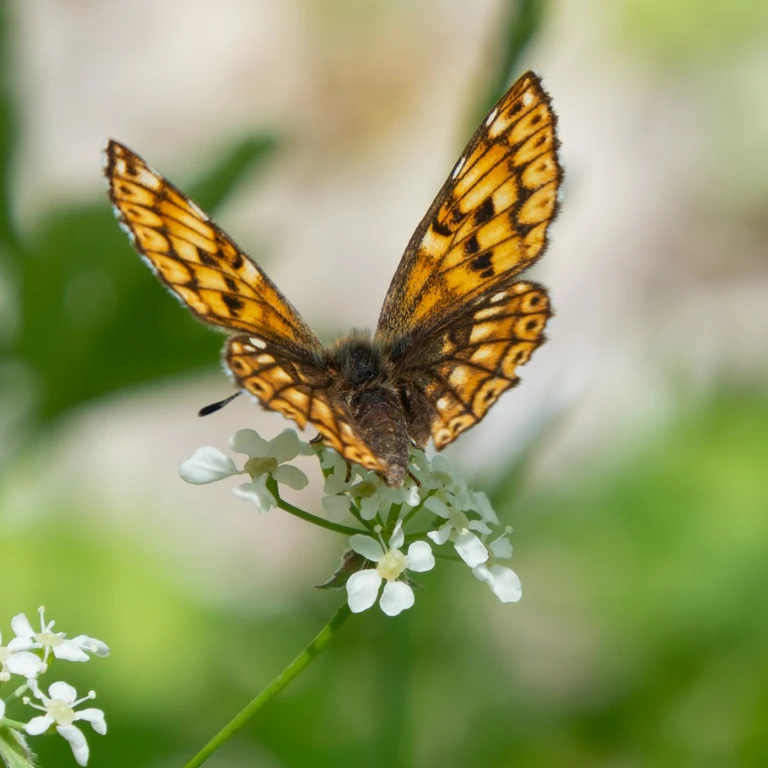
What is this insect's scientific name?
Hamearis lucina
